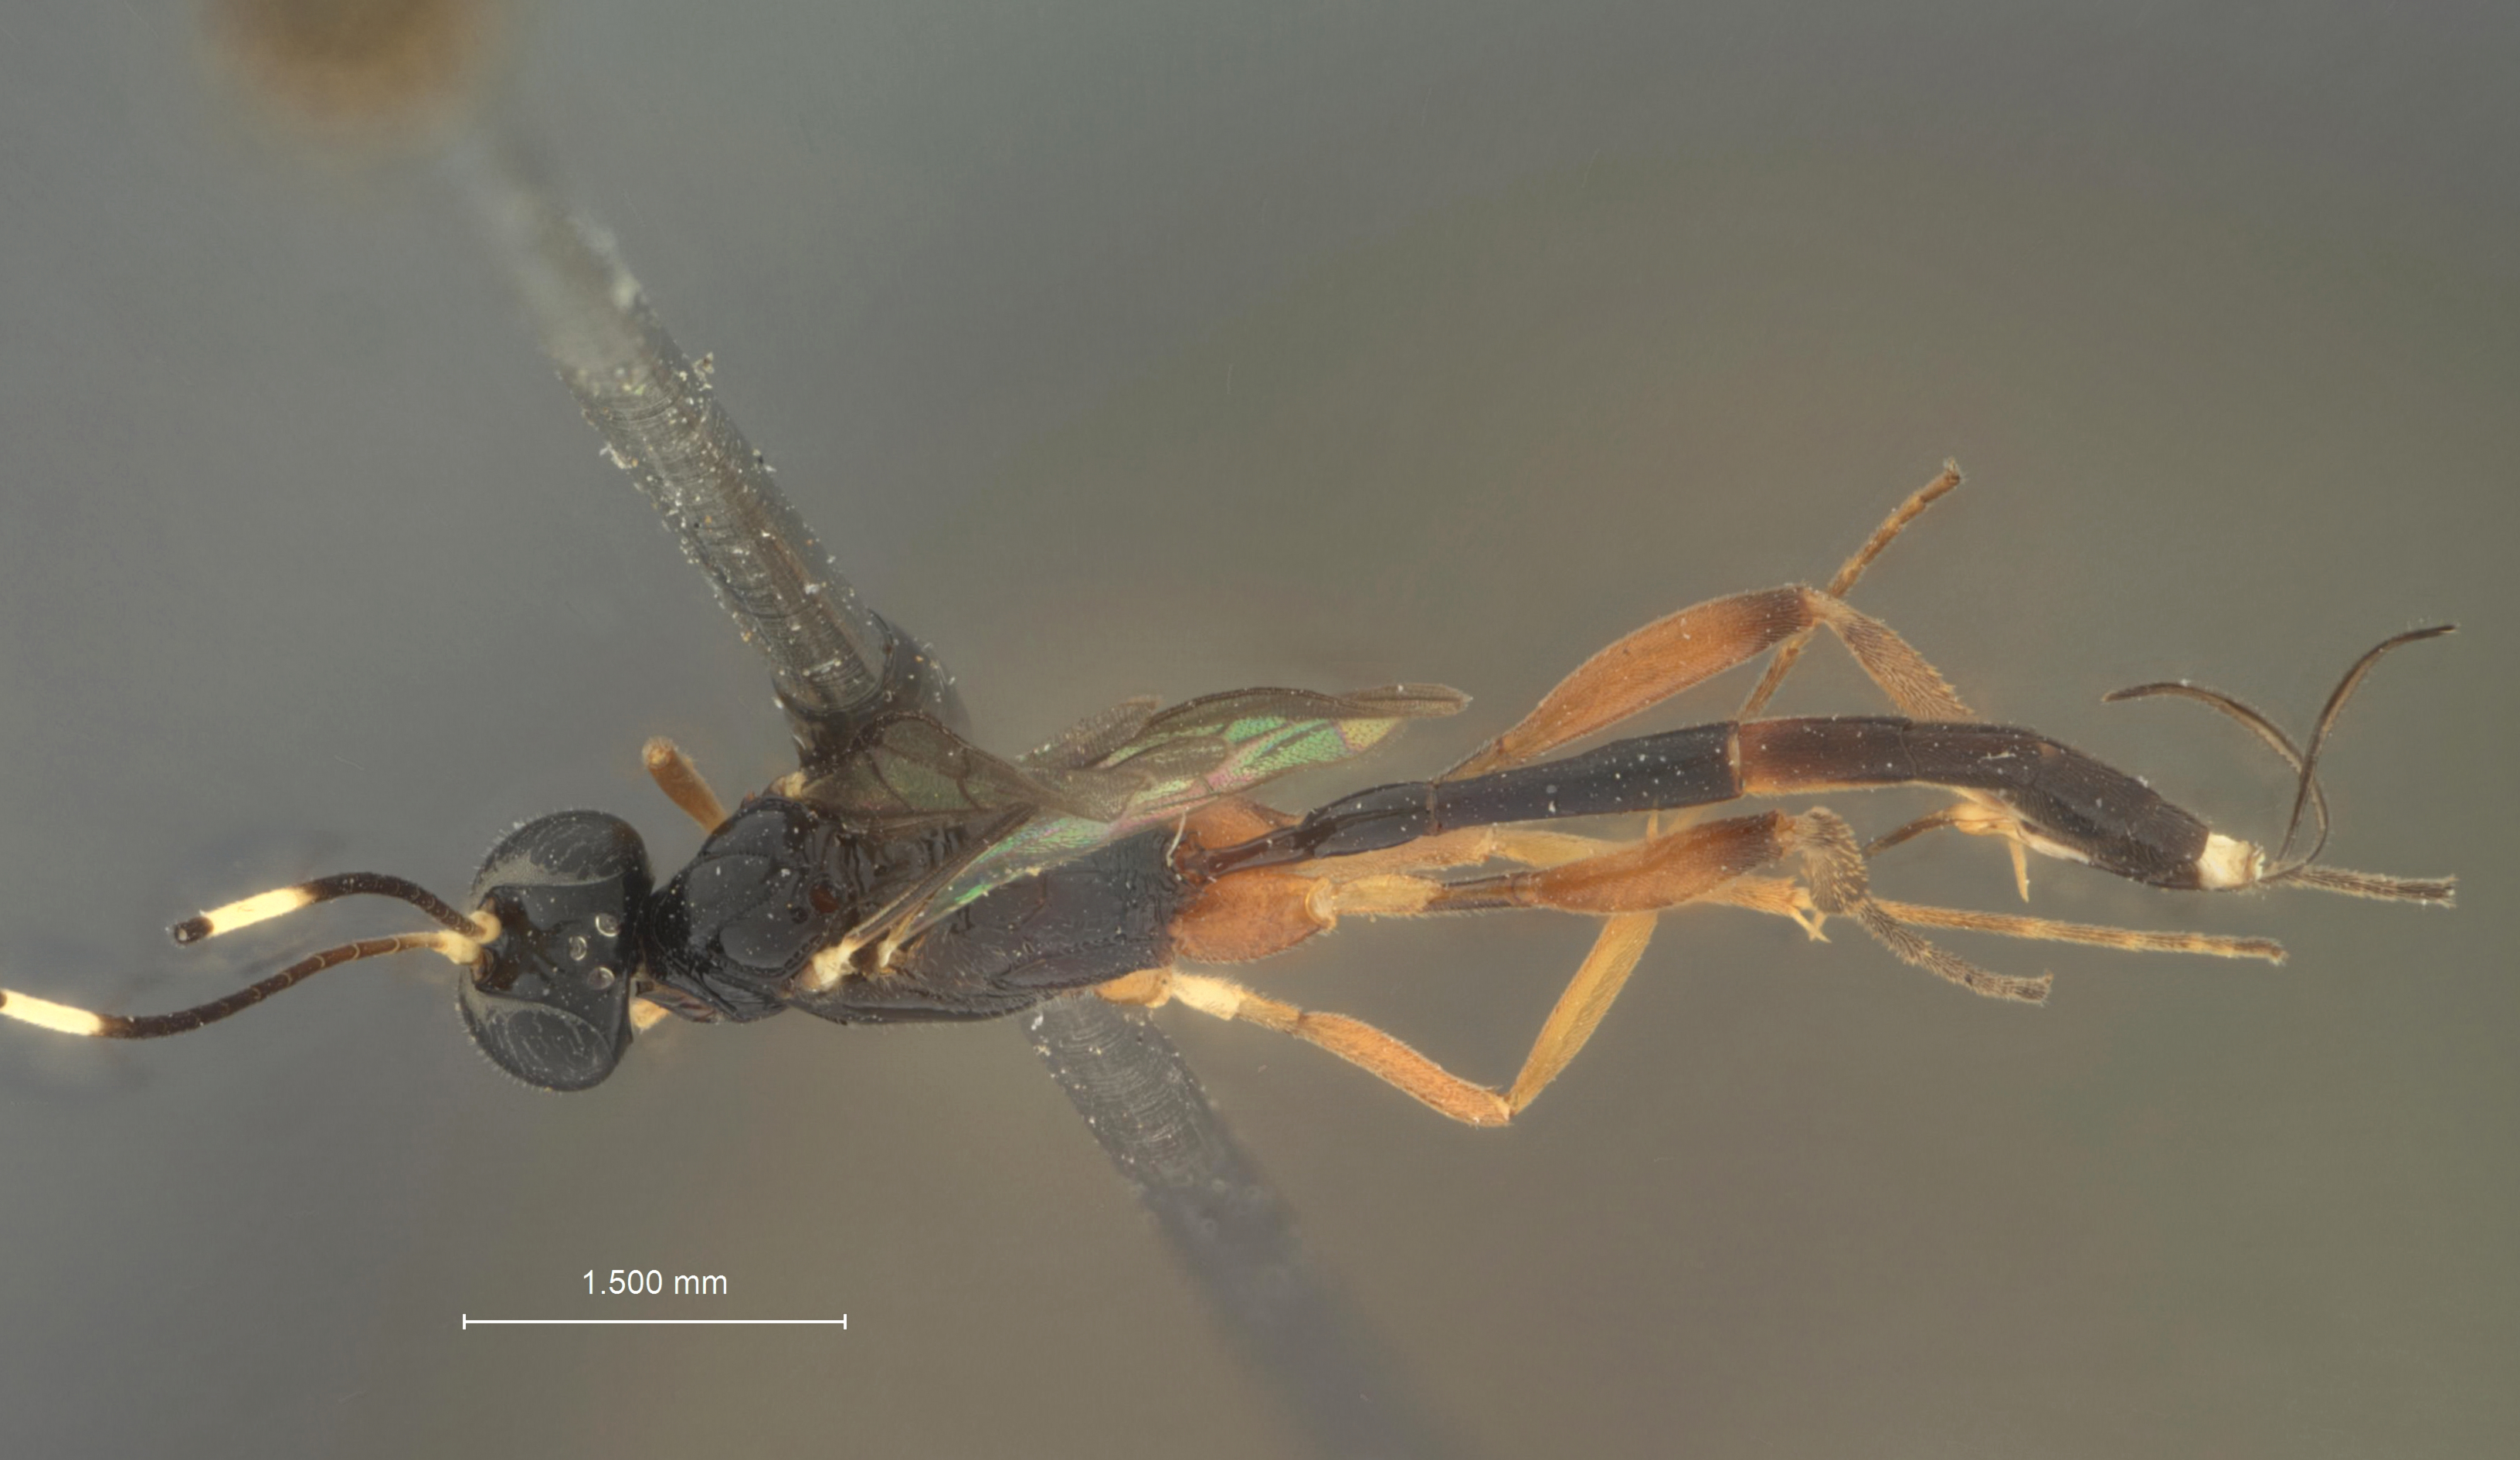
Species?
Chriodes orientalis
